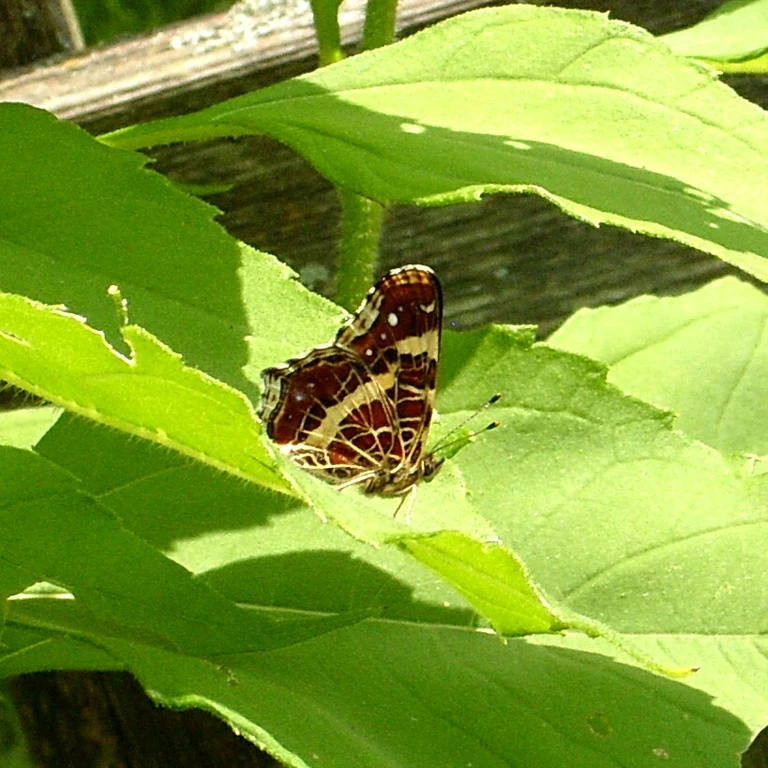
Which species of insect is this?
Araschnia levana
